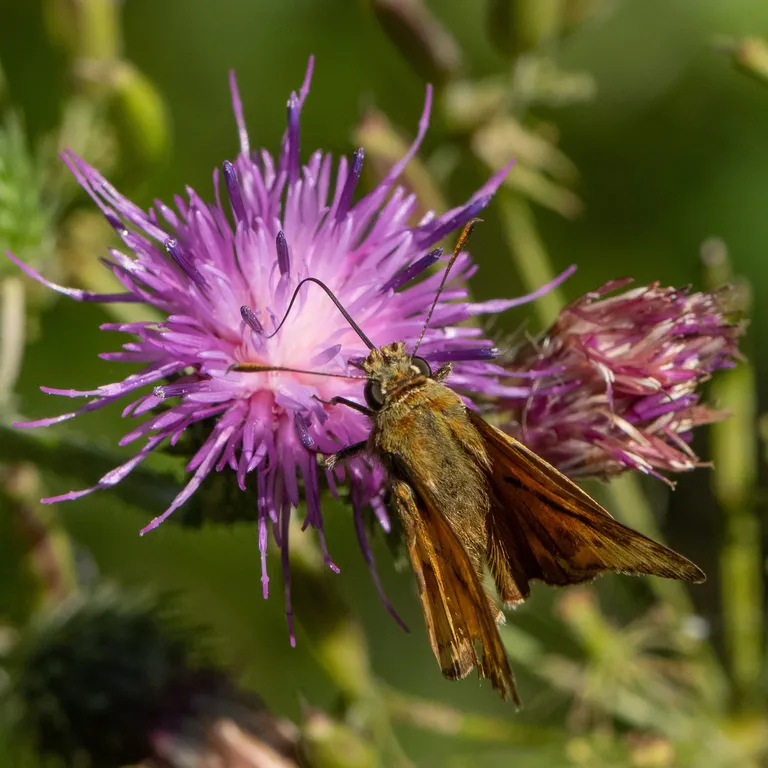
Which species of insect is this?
Ochlodes sylvanus (also Ochlodes venata)
